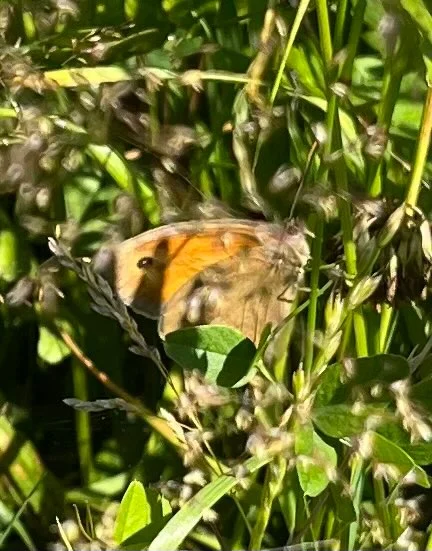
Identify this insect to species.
Coenonympha pamphilus
